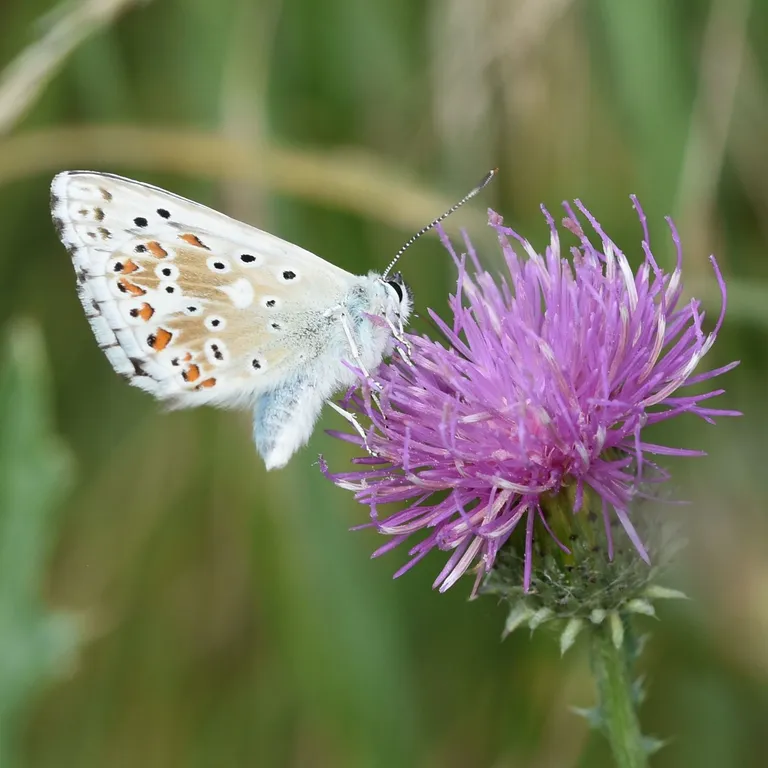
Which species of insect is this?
Lysandra coridon
